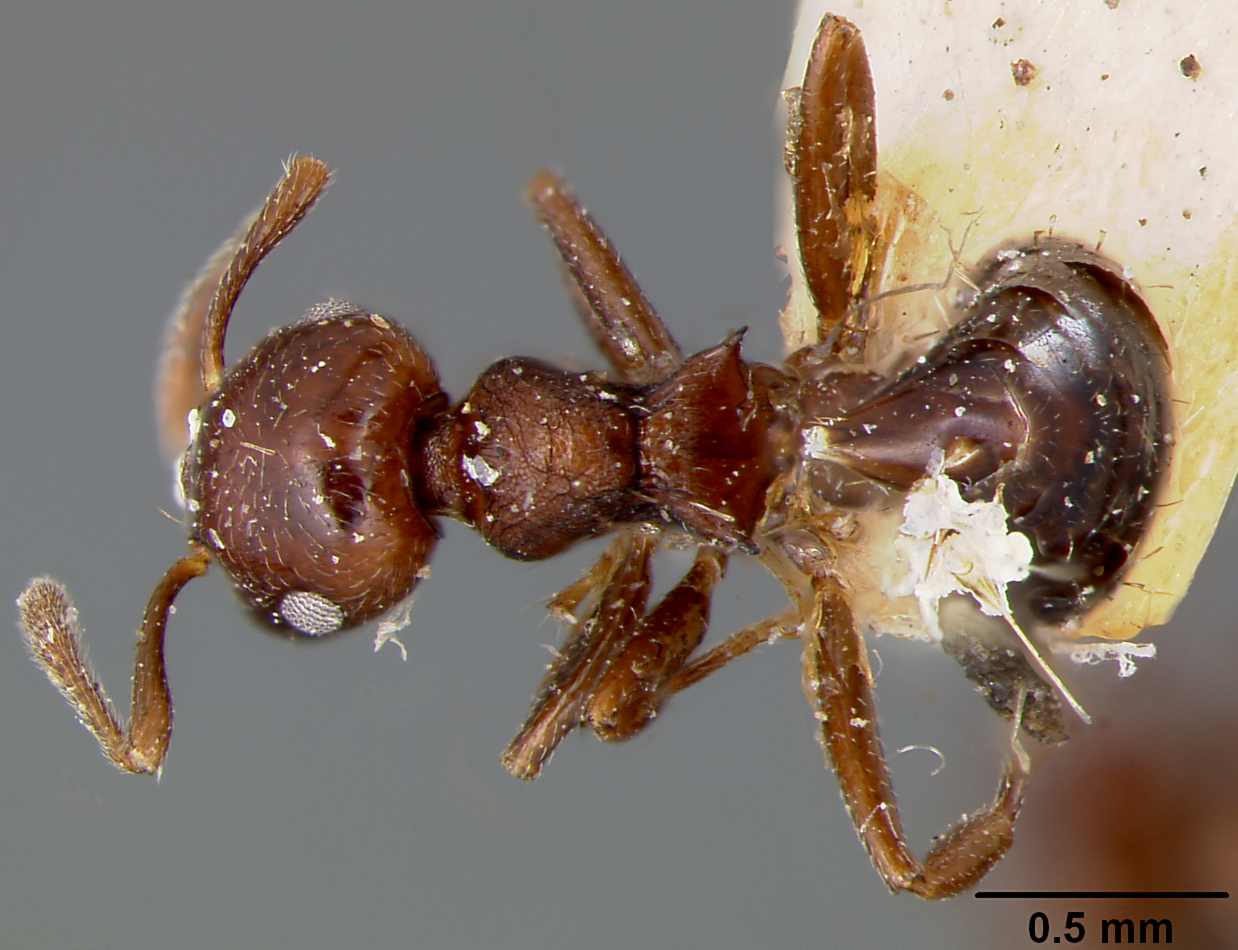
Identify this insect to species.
Crematogaster distans
